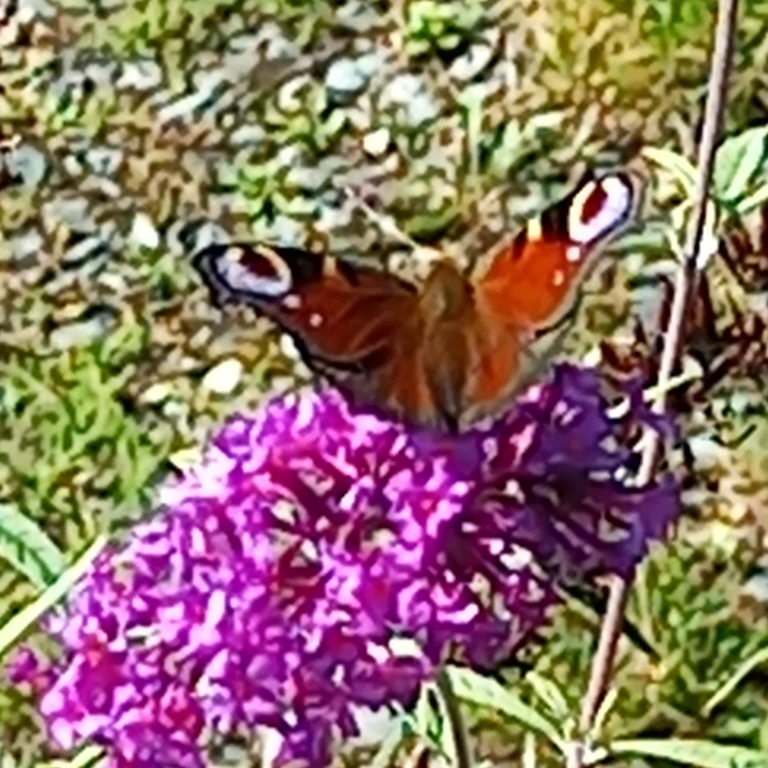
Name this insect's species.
Aglais io
